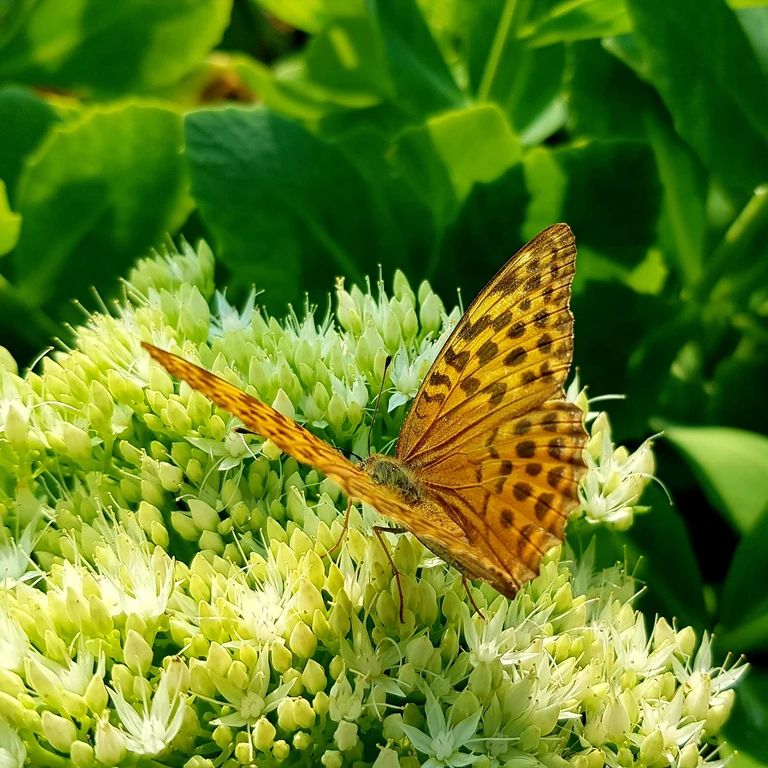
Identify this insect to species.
Argynnis paphia
